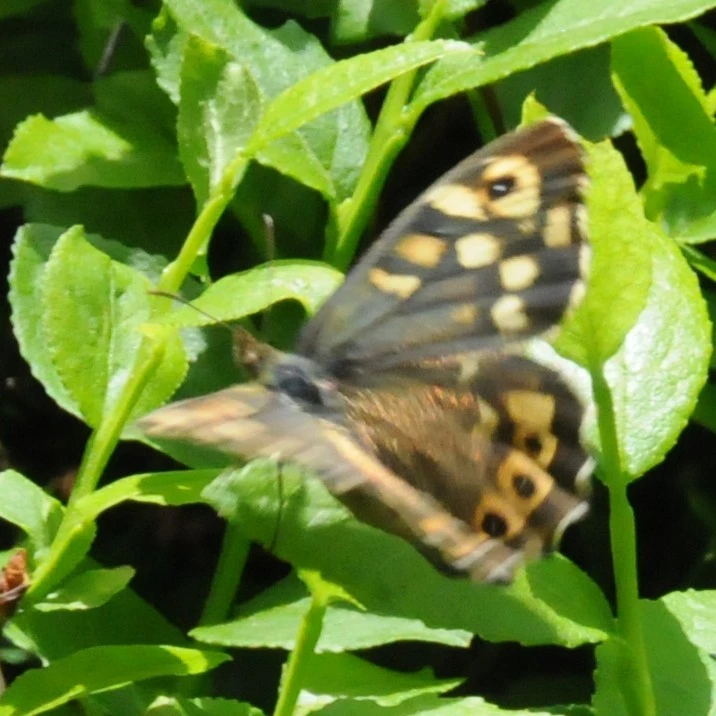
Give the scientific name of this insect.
Pararge aegeria
